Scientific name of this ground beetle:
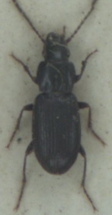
Pterostichus strenuus
